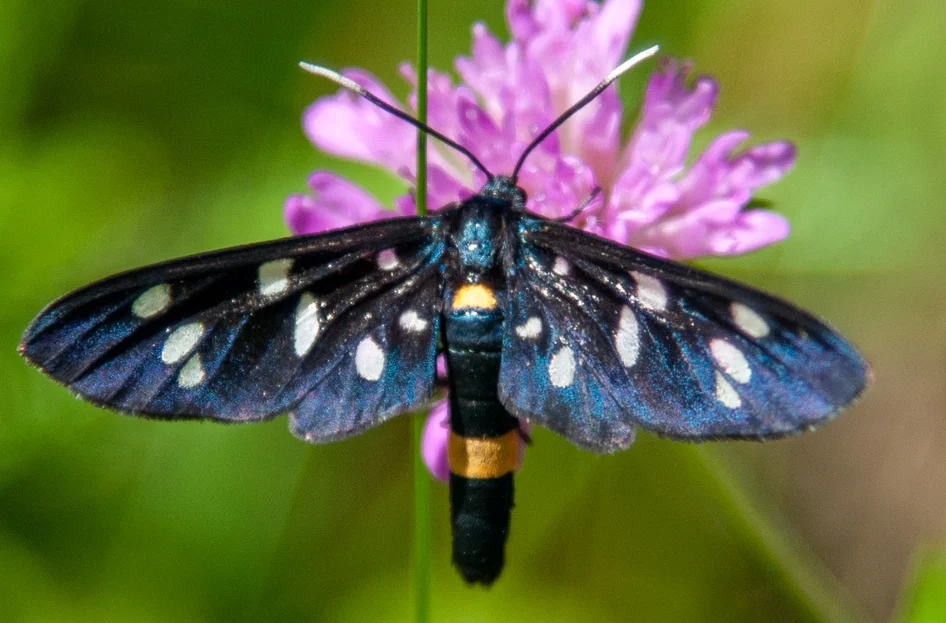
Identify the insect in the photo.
Amata phegea
